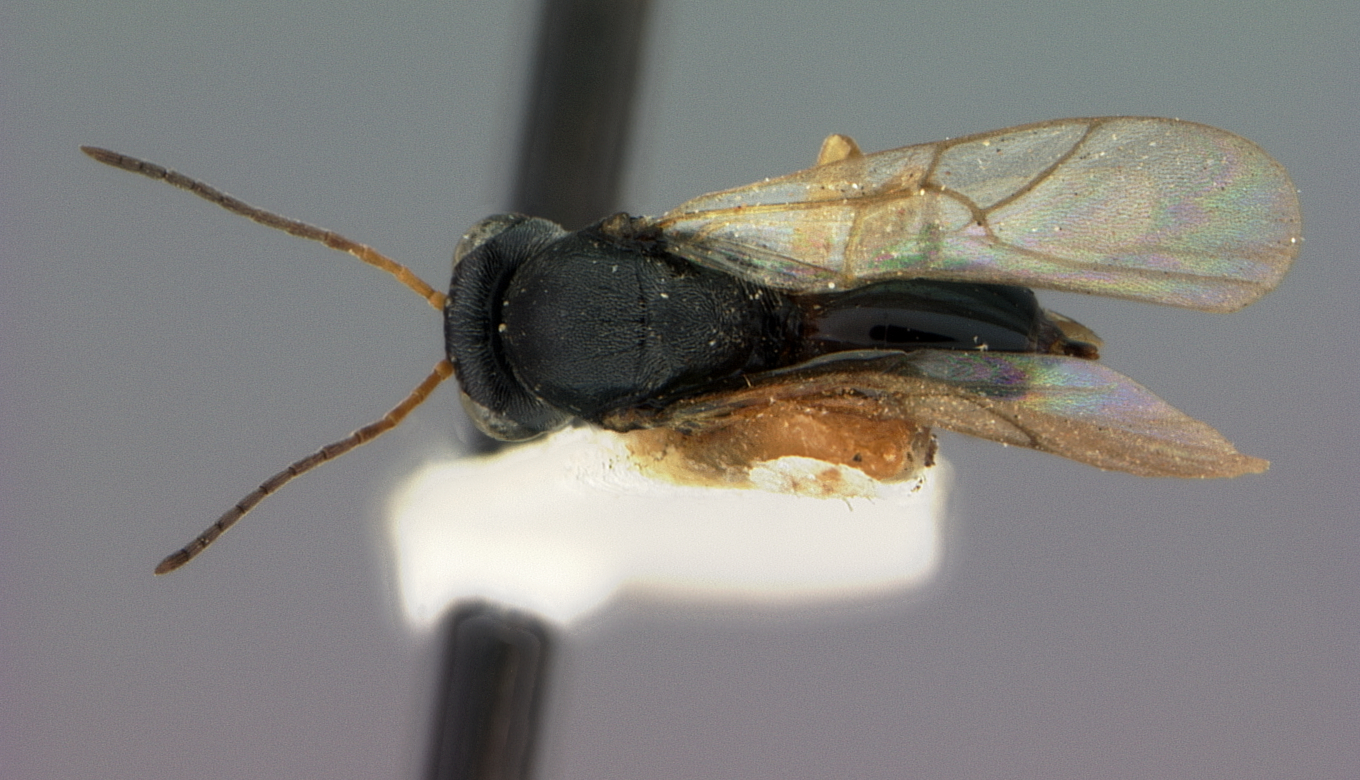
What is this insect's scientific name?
Ceroptres montensis
